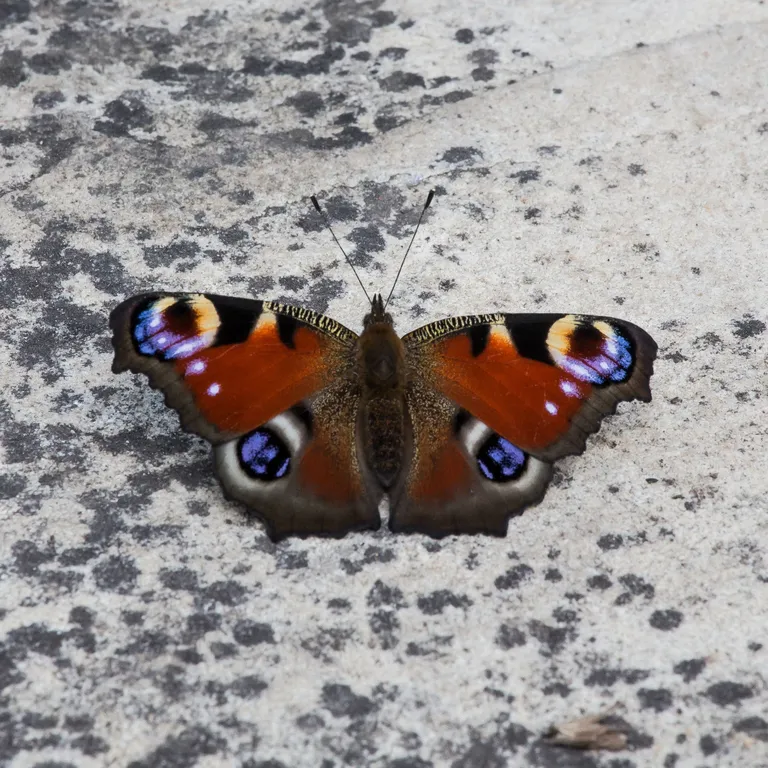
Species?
Aglais io
